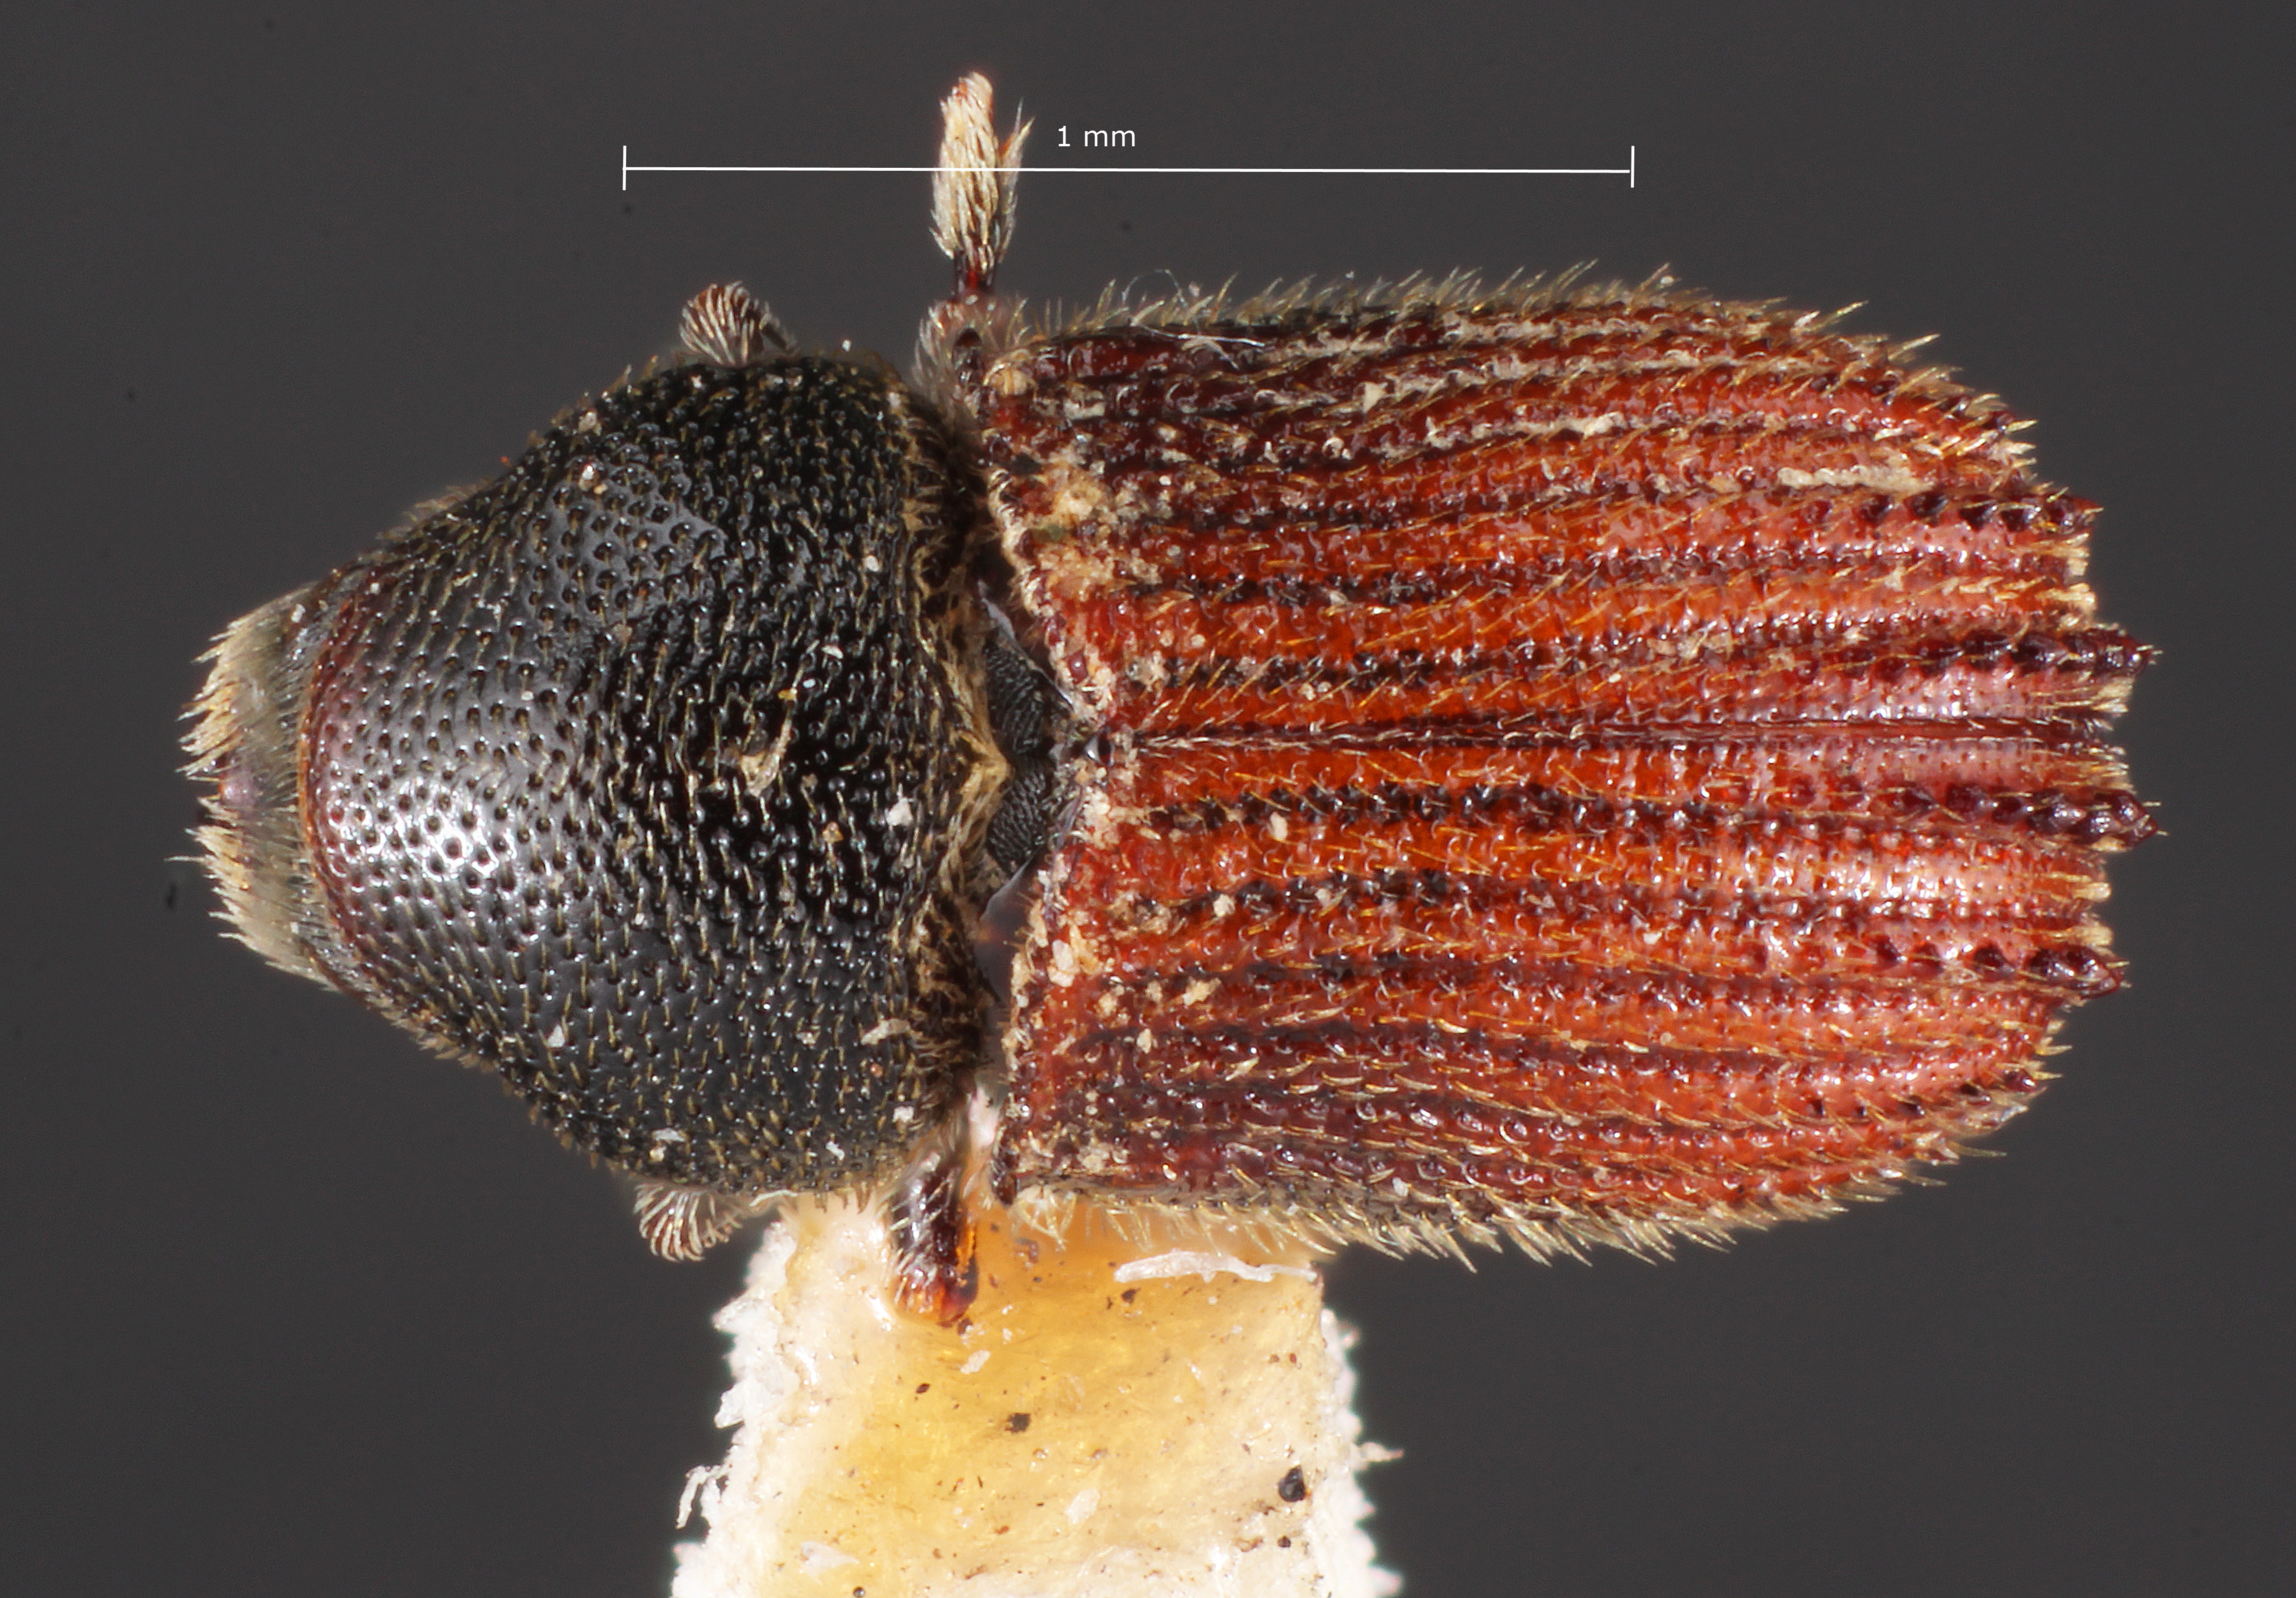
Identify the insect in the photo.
Phloeosinus hoferi
